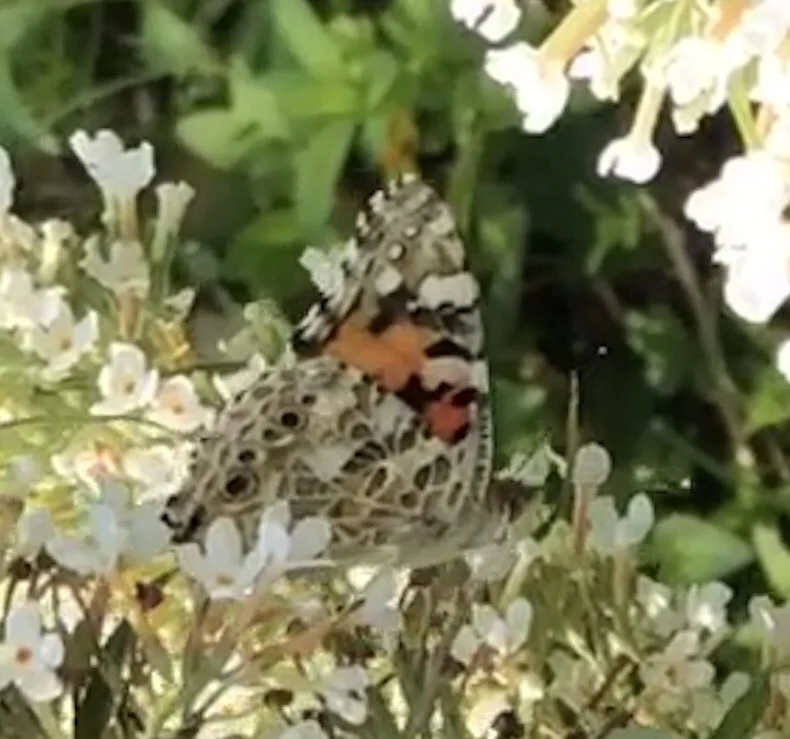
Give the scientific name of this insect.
Vanessa cardui
